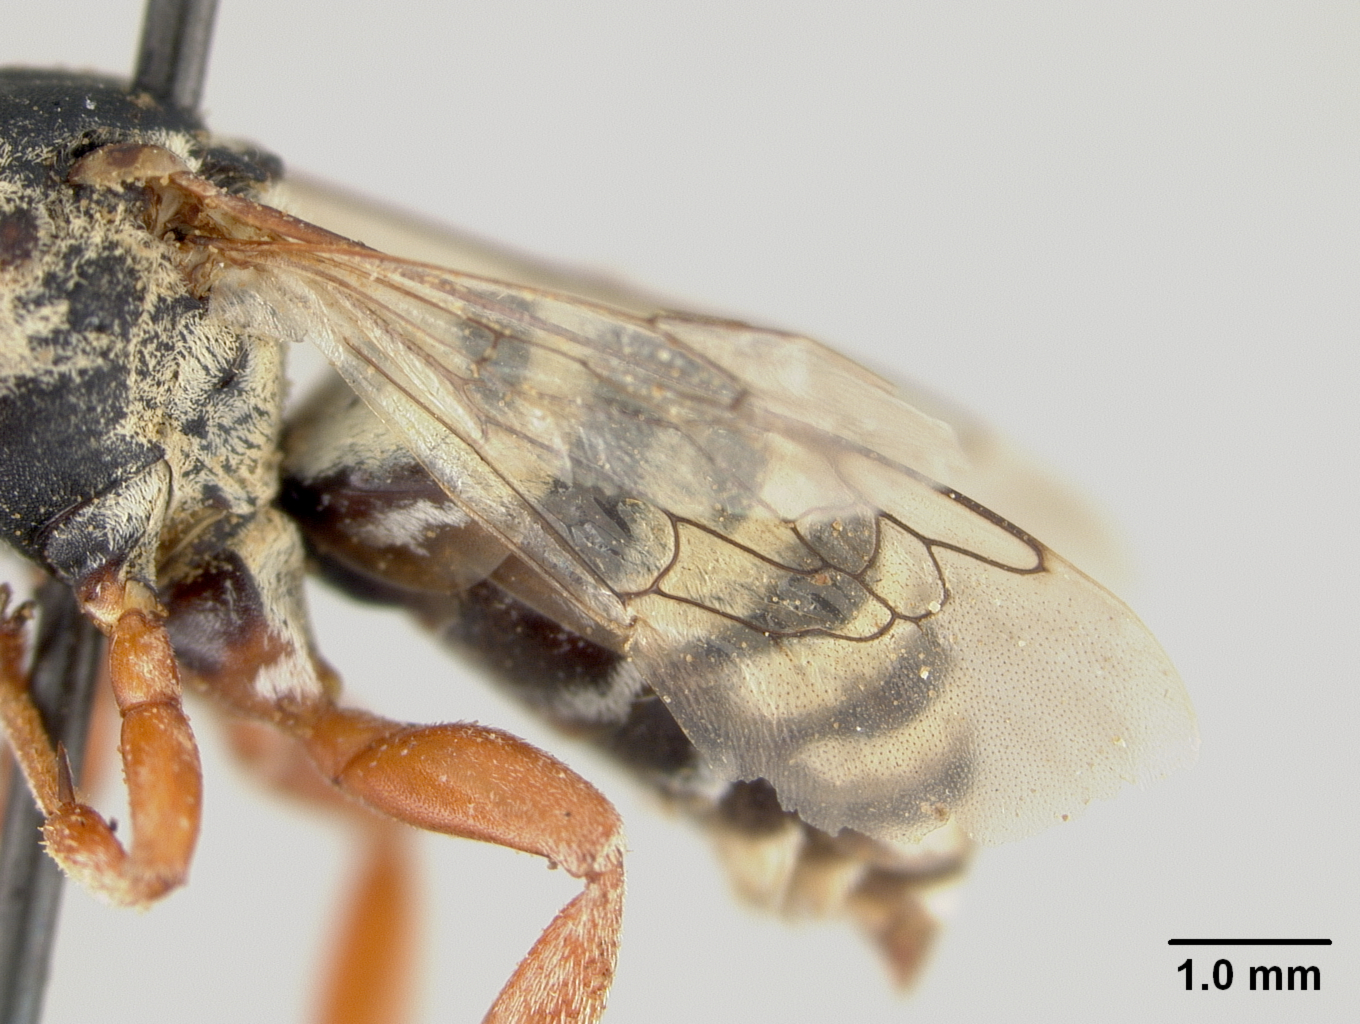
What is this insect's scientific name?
Triepeolus custeri
